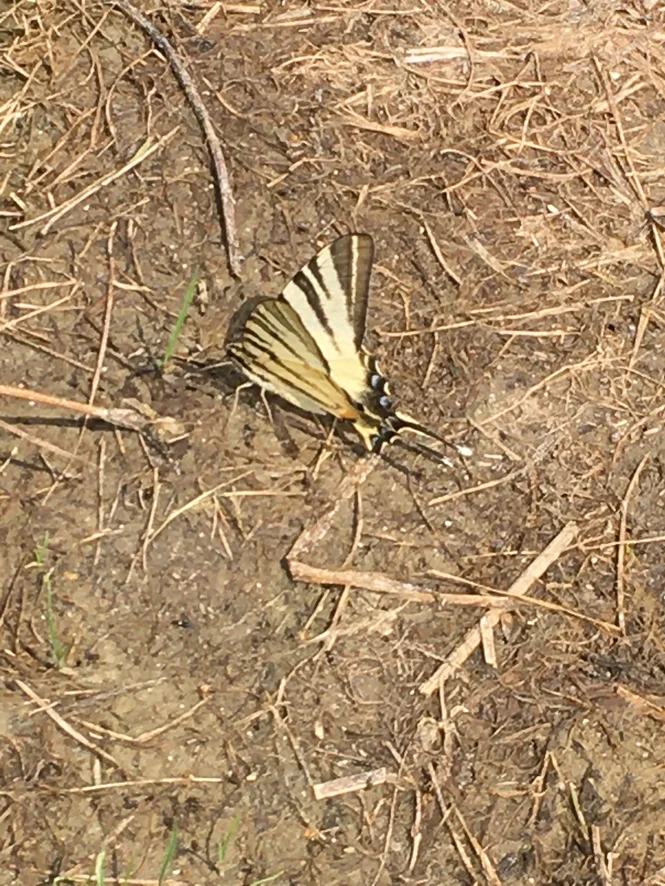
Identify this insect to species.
Iphiclides podalirius
